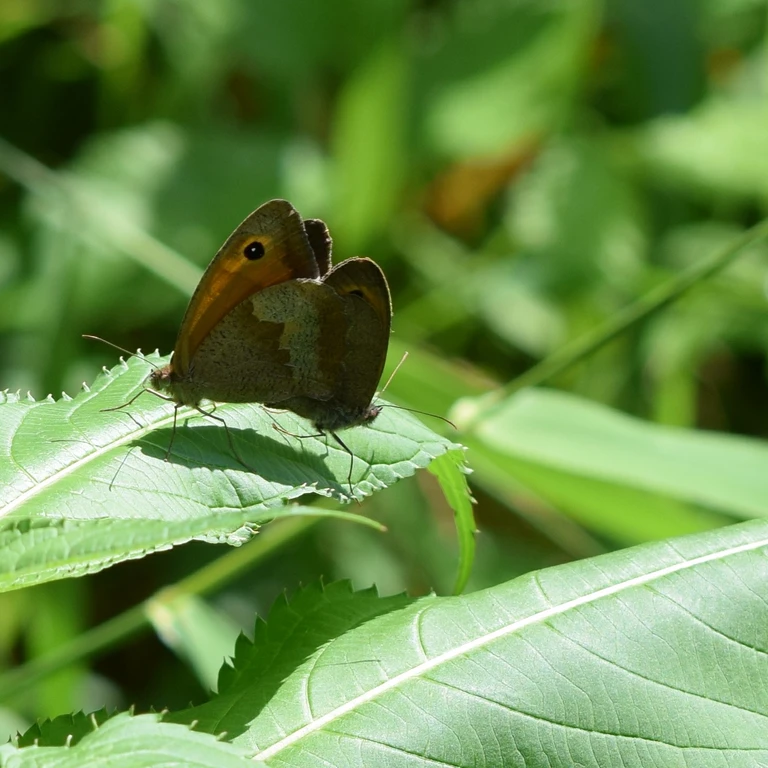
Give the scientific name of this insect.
Maniola jurtina
